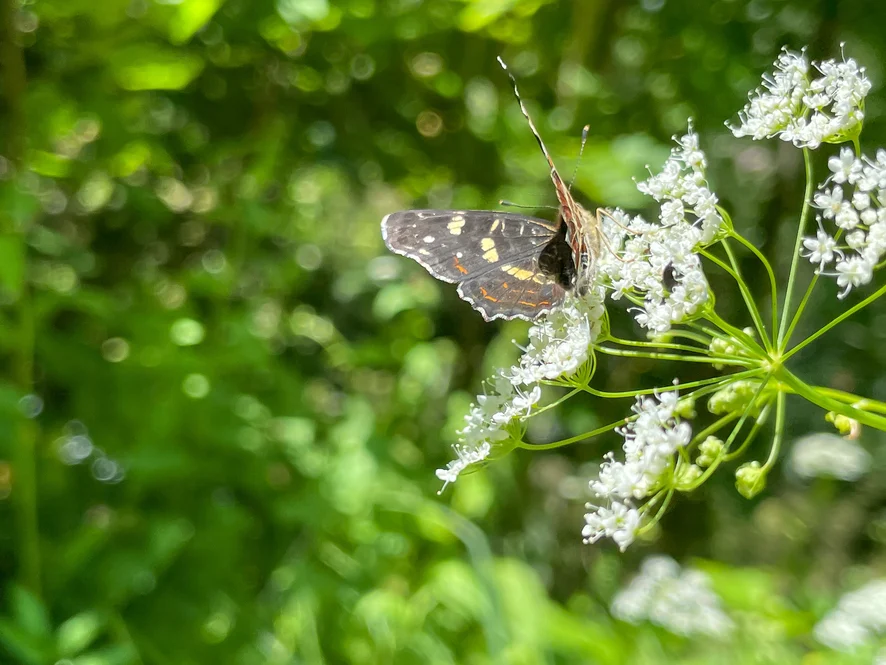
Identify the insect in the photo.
Araschnia levana
